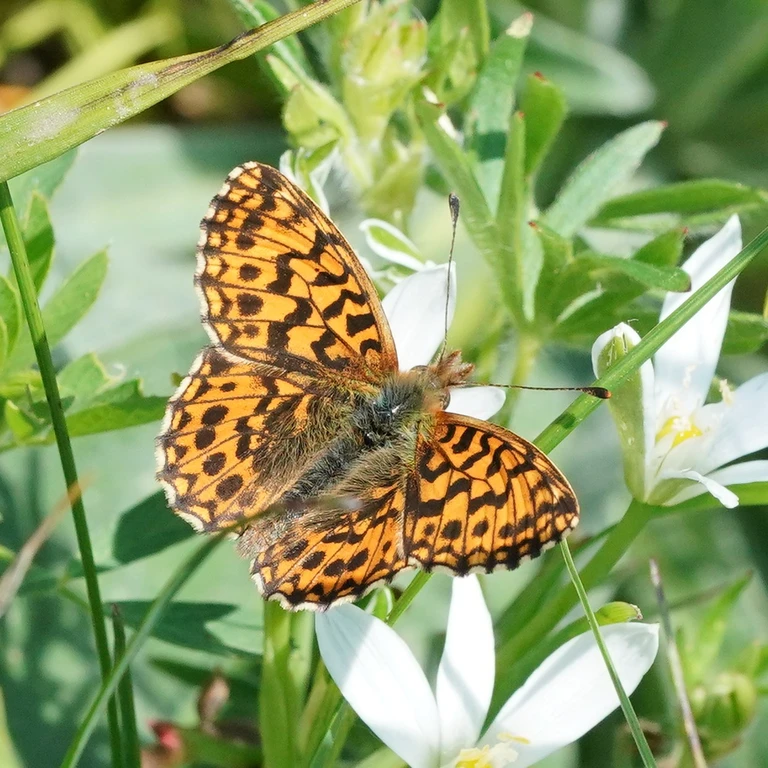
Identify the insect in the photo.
Boloria dia
